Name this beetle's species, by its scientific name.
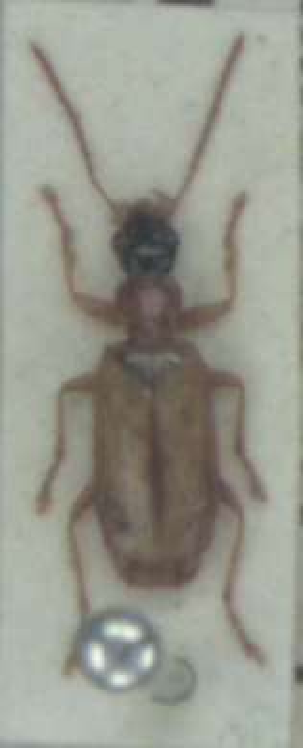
Demetrias atricapillus
